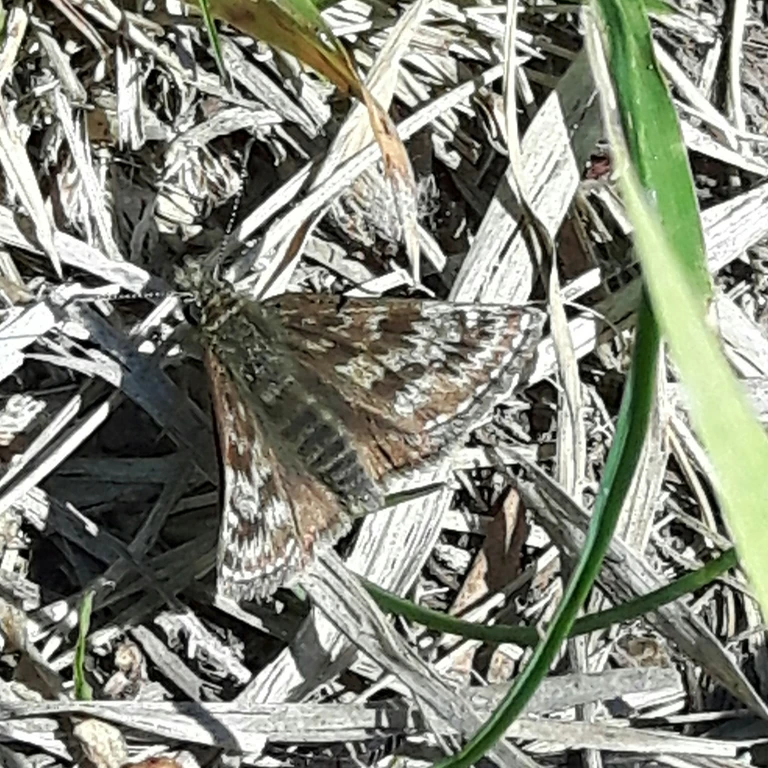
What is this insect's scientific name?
Erynnis tages
